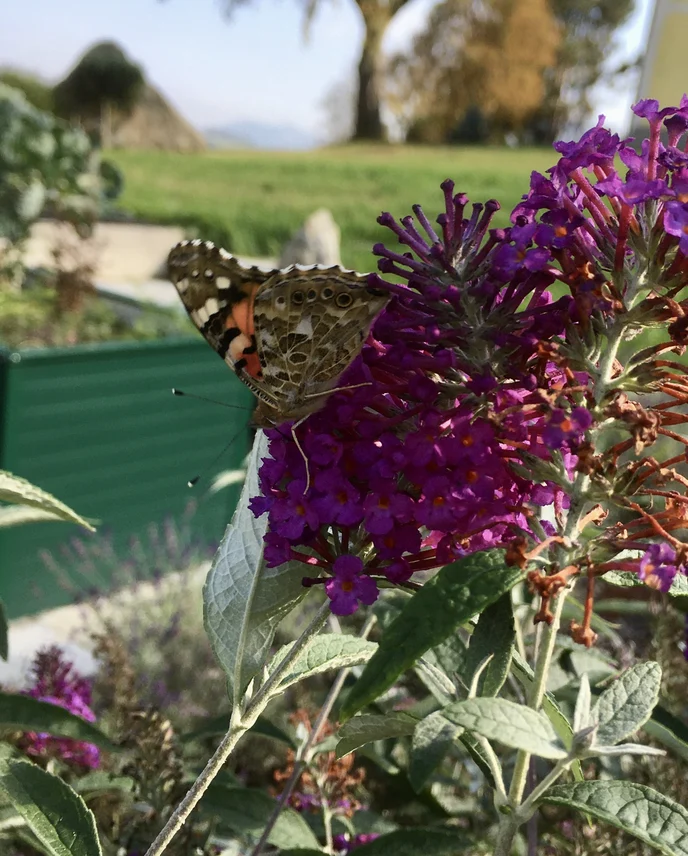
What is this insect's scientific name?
Vanessa cardui
